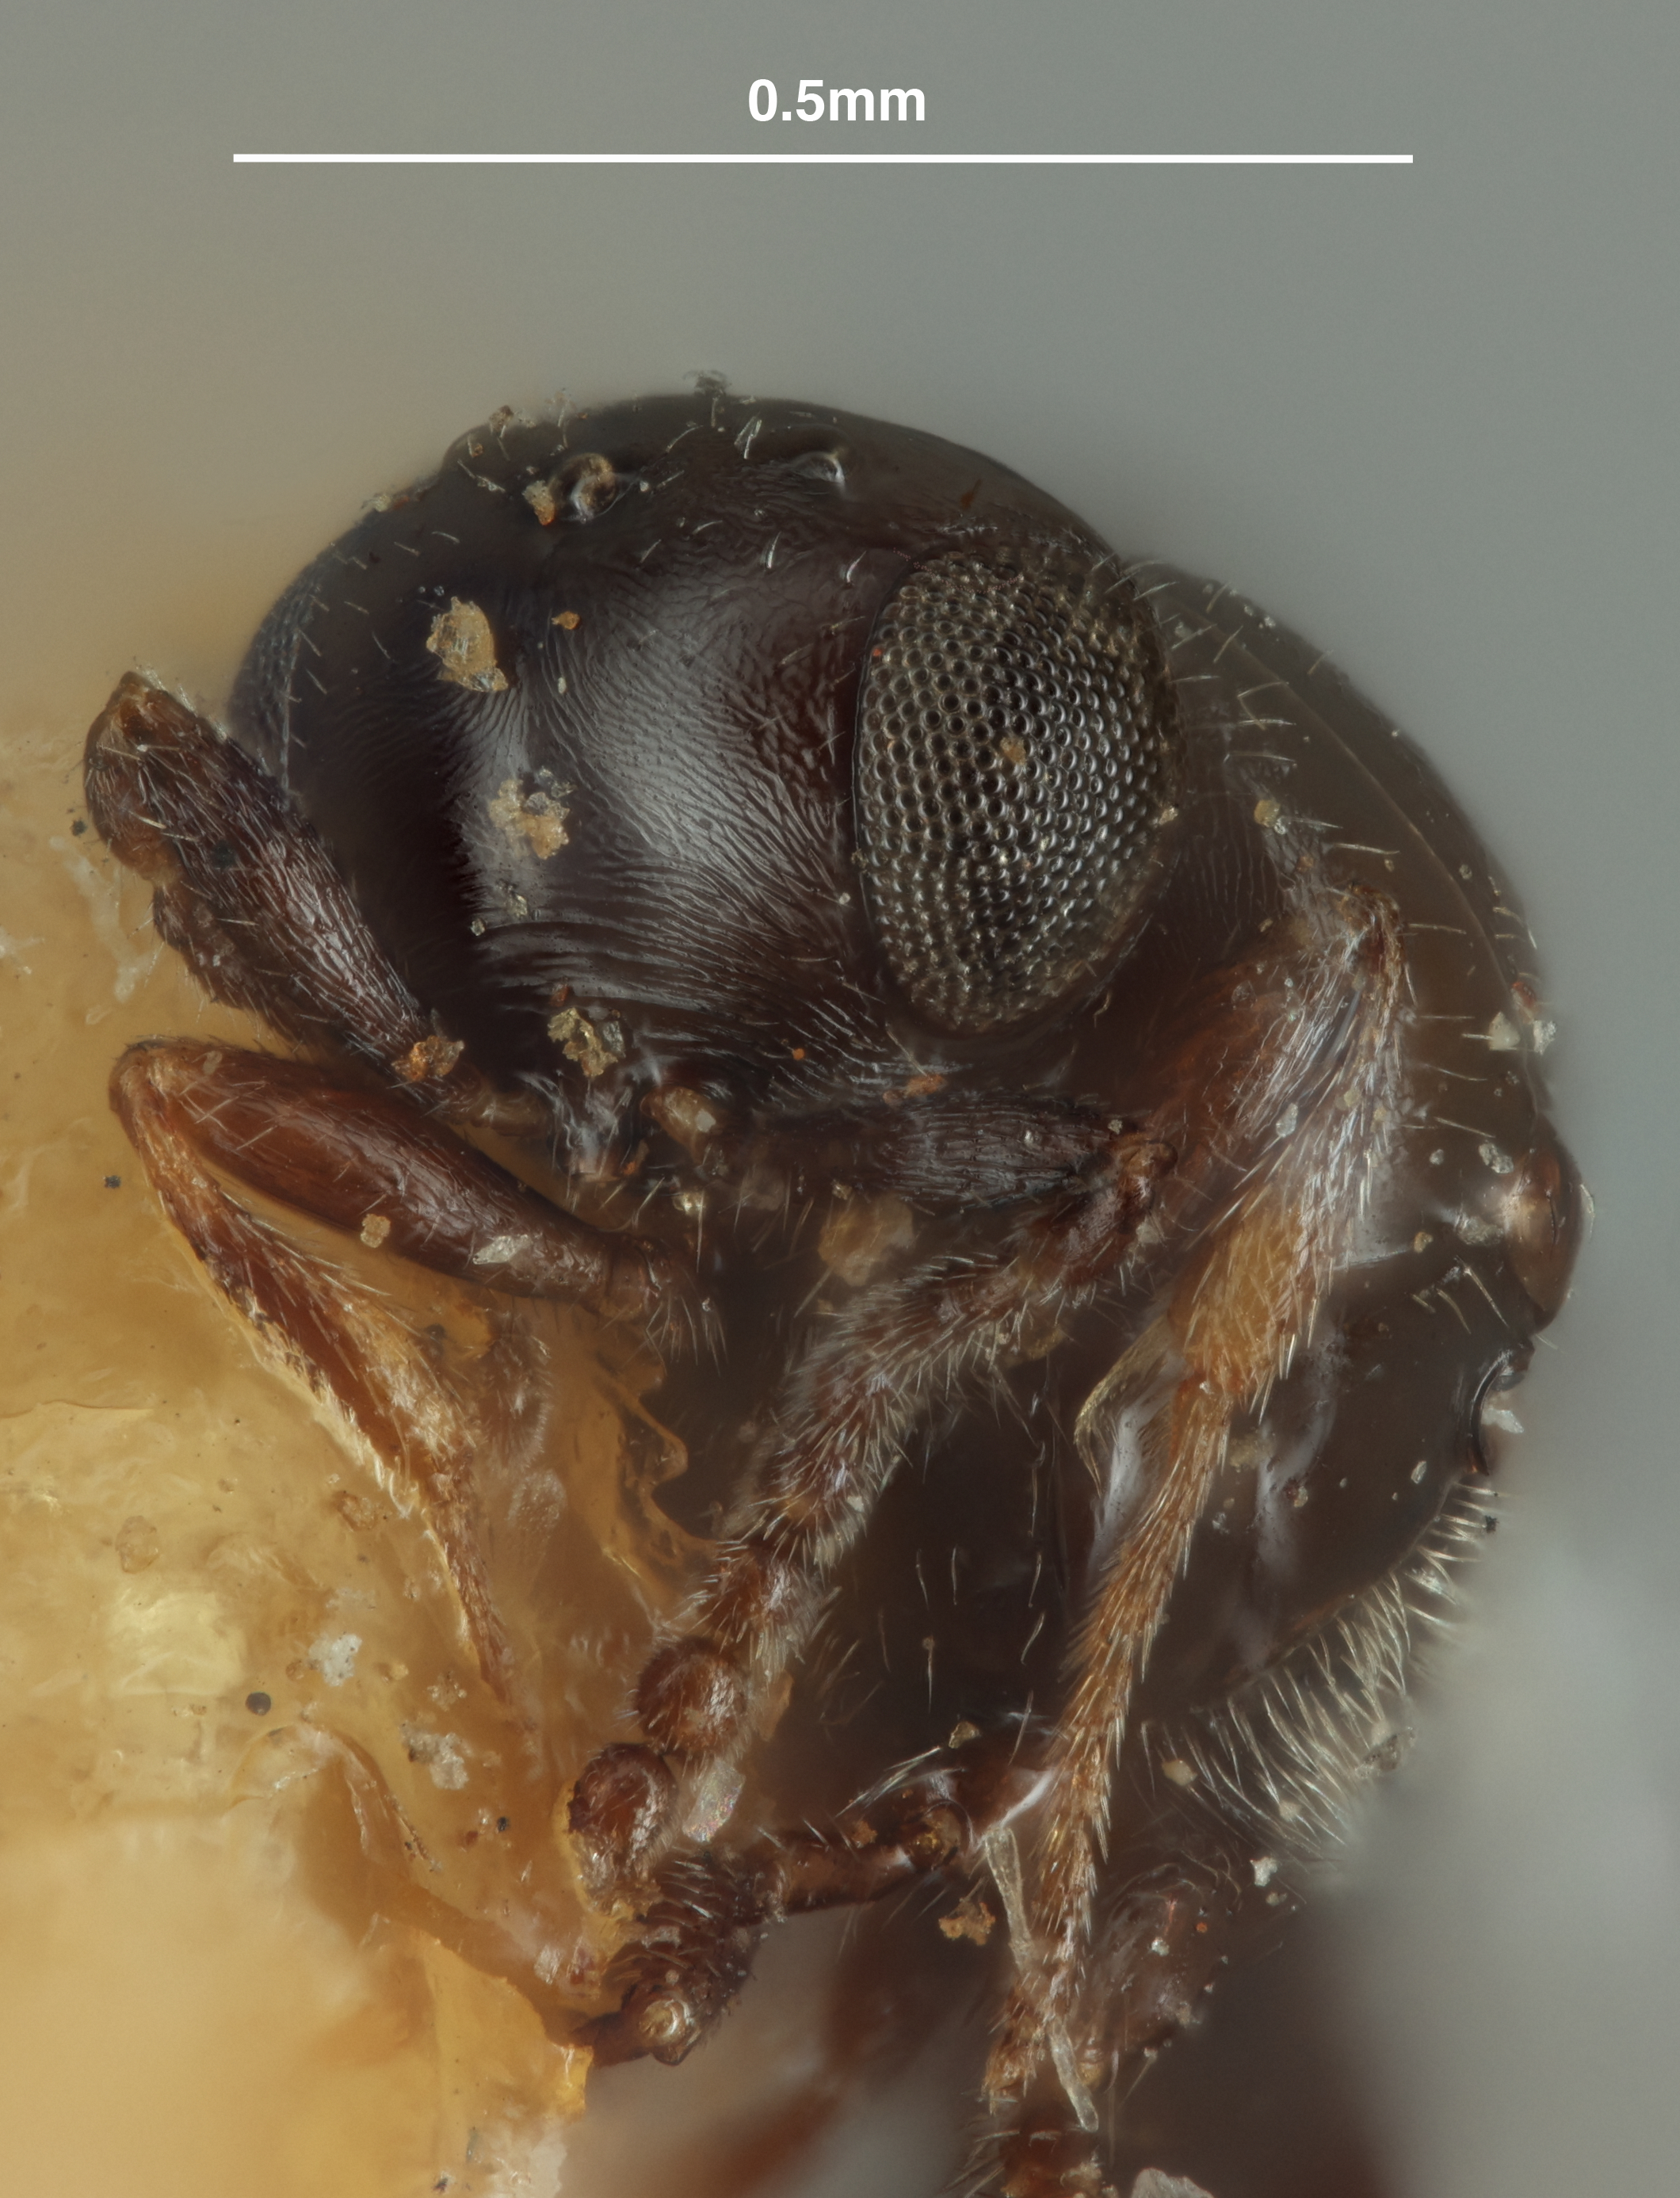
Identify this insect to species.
Polygnotus artemisiae
